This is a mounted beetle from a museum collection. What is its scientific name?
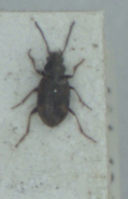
Bembidion semipunctatum
